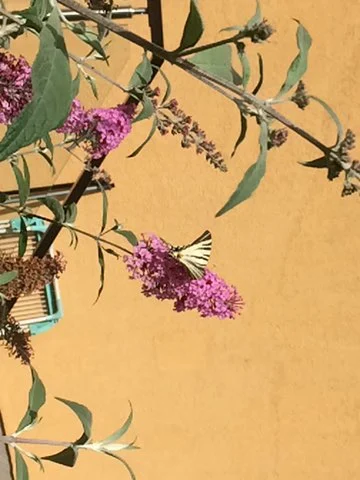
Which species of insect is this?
Iphiclides podalirius
